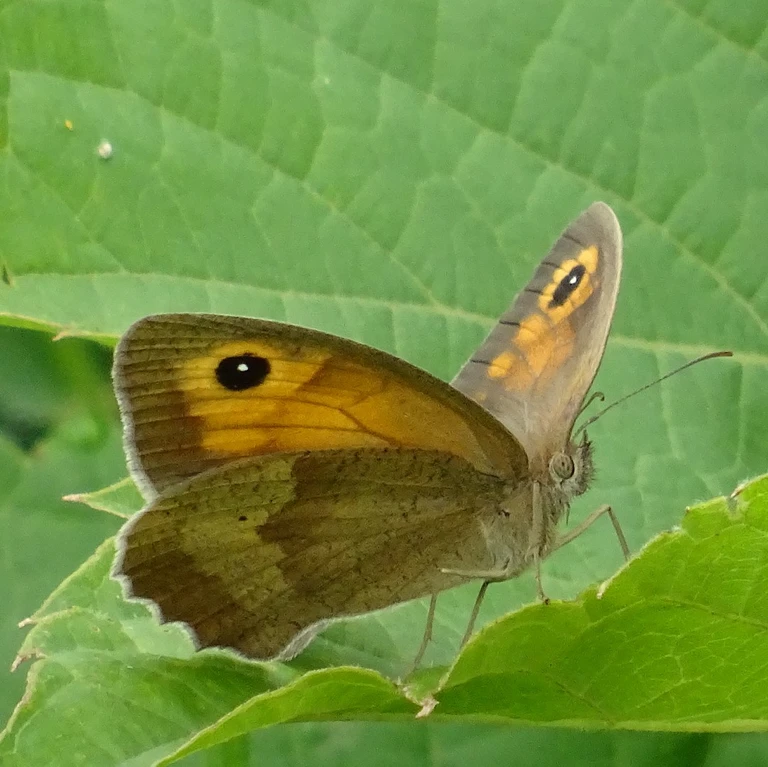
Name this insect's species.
Maniola jurtina
